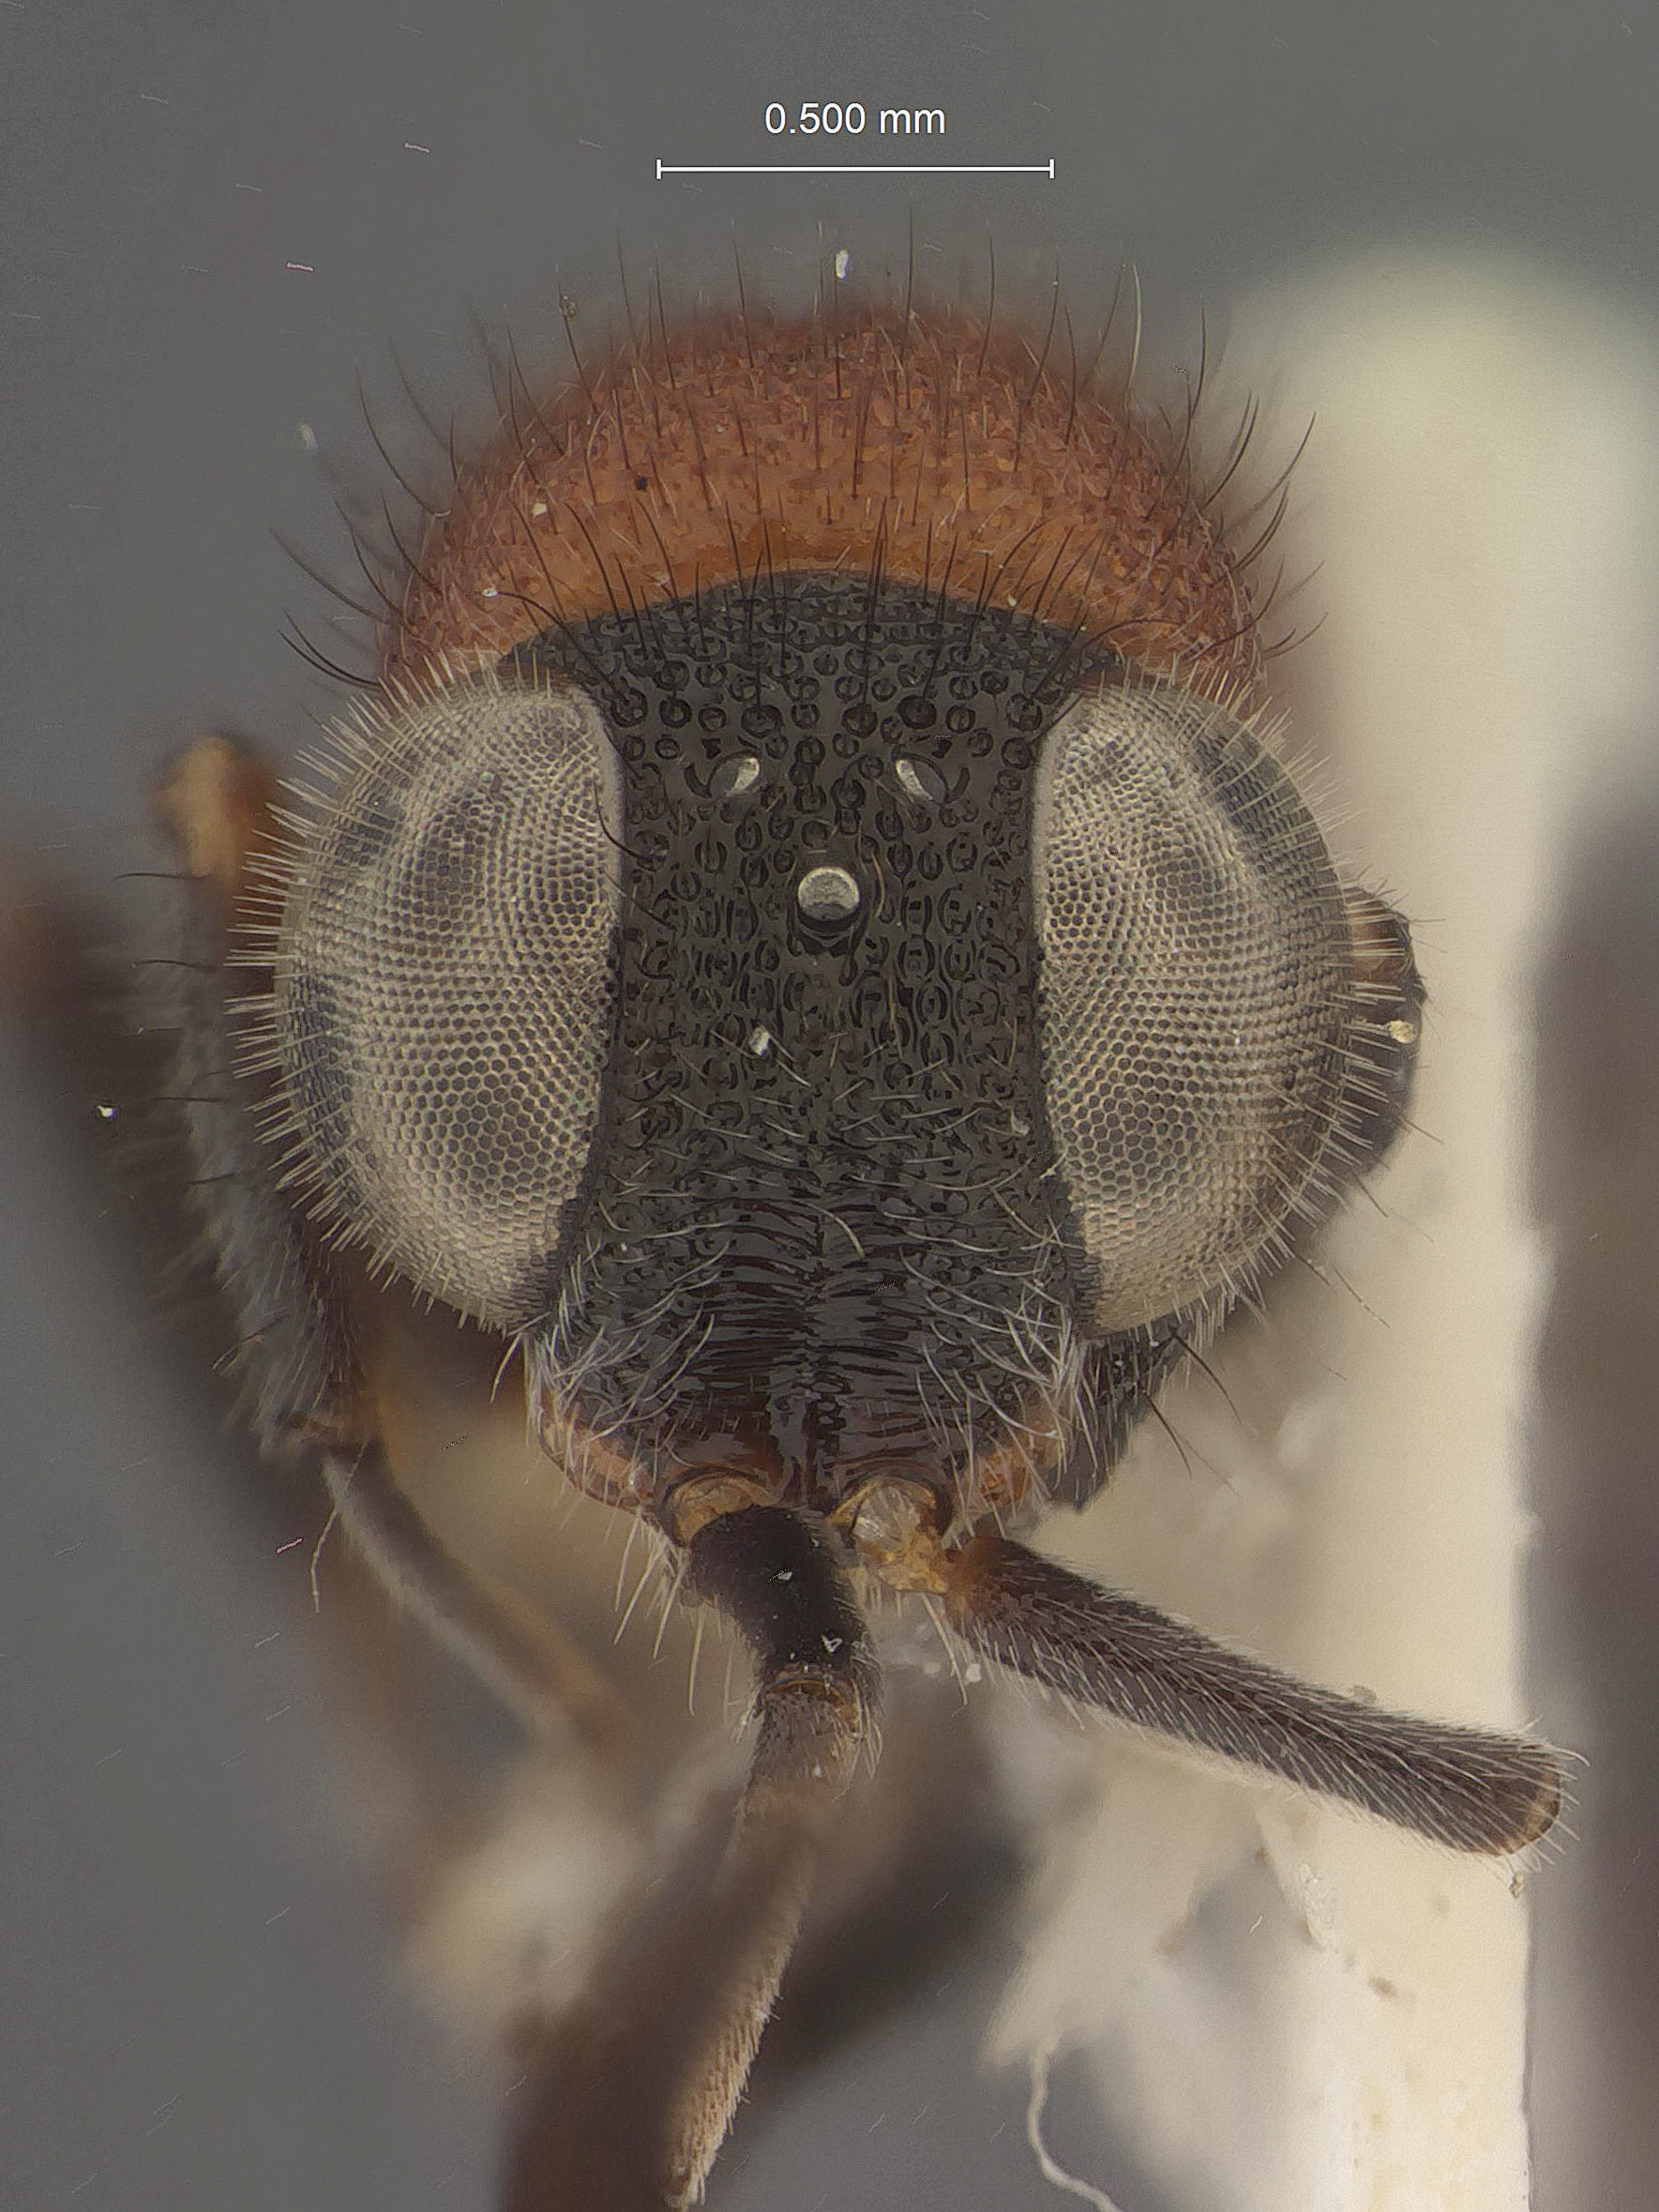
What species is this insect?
Serendibula karunaratnei
